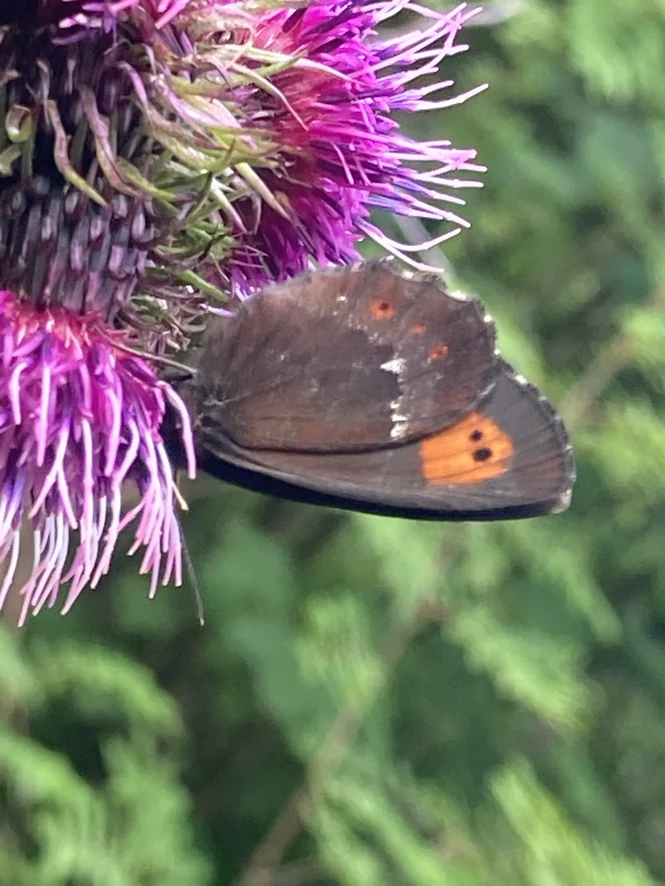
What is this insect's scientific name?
Erebia euryale
